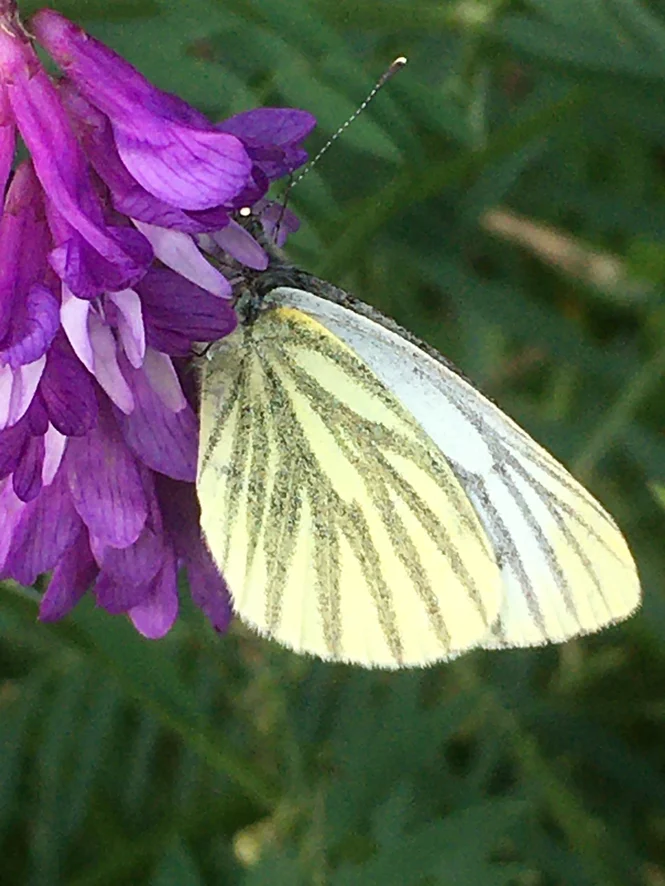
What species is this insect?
Pieris napi
